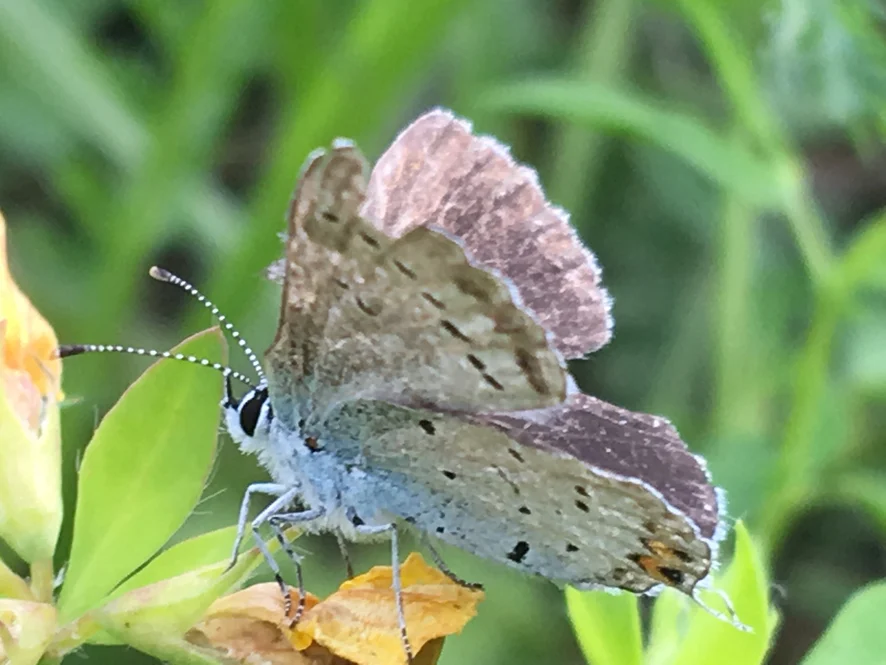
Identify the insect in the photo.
Cupido argiades (also Elkalyce argiades)
